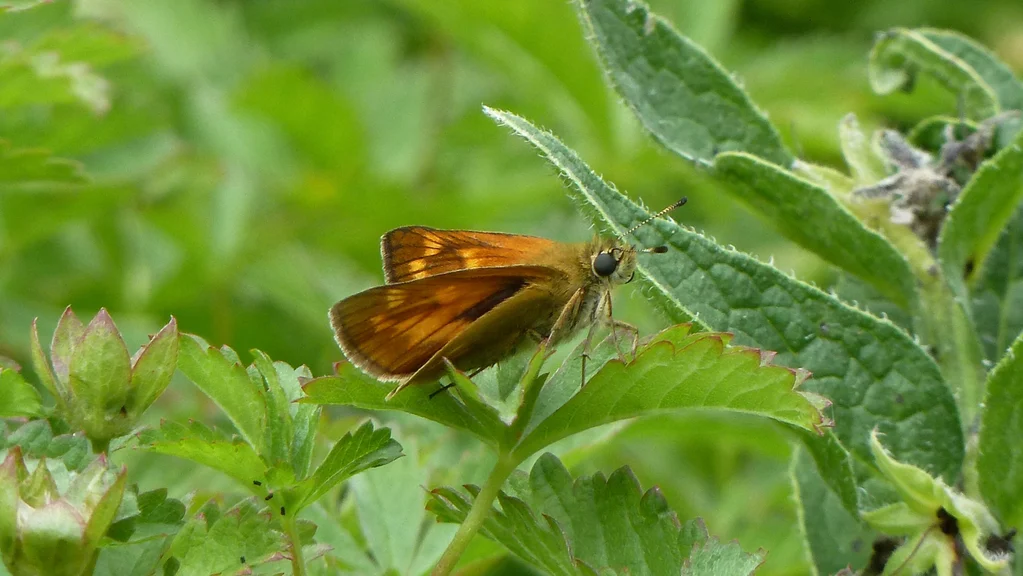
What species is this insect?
Ochlodes sylvanus (also Ochlodes venata)
